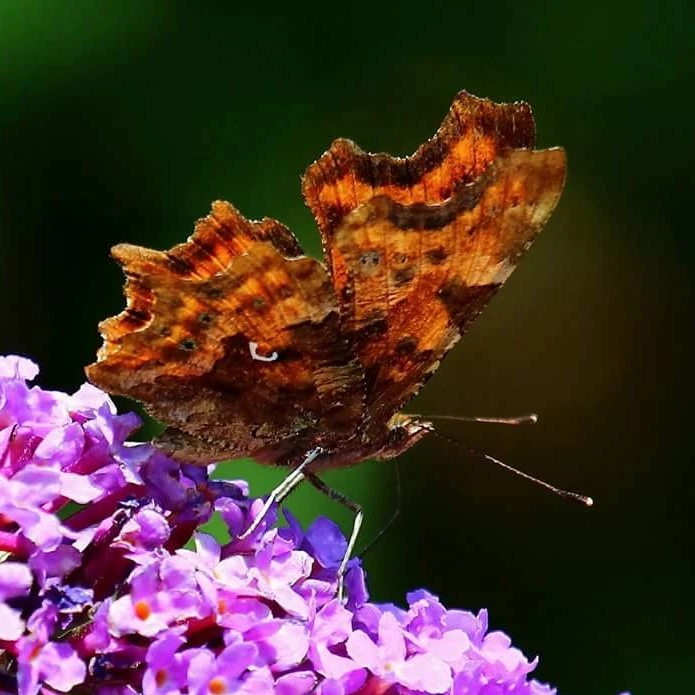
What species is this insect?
Polygonia c-album
